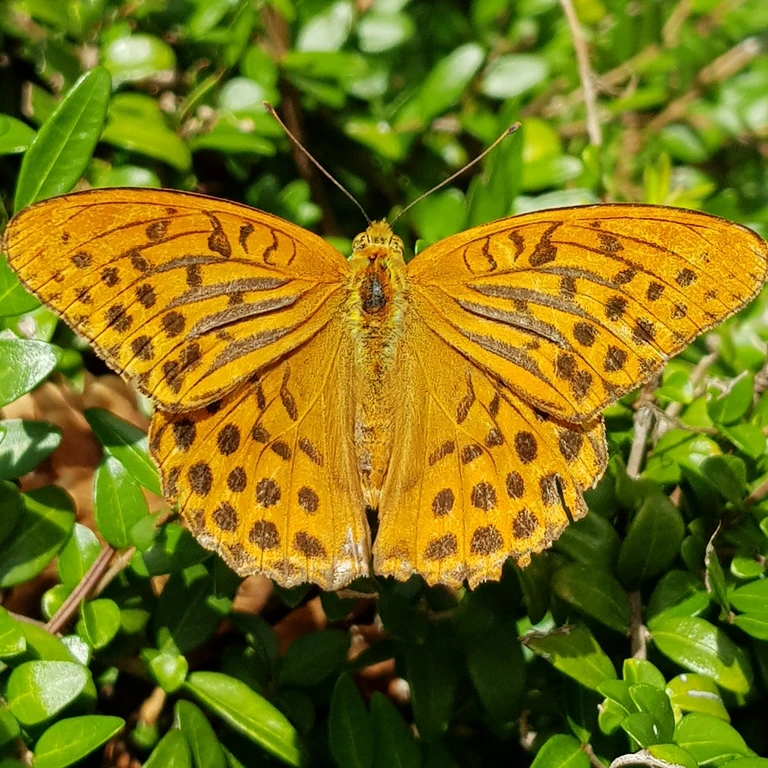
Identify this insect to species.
Argynnis paphia
